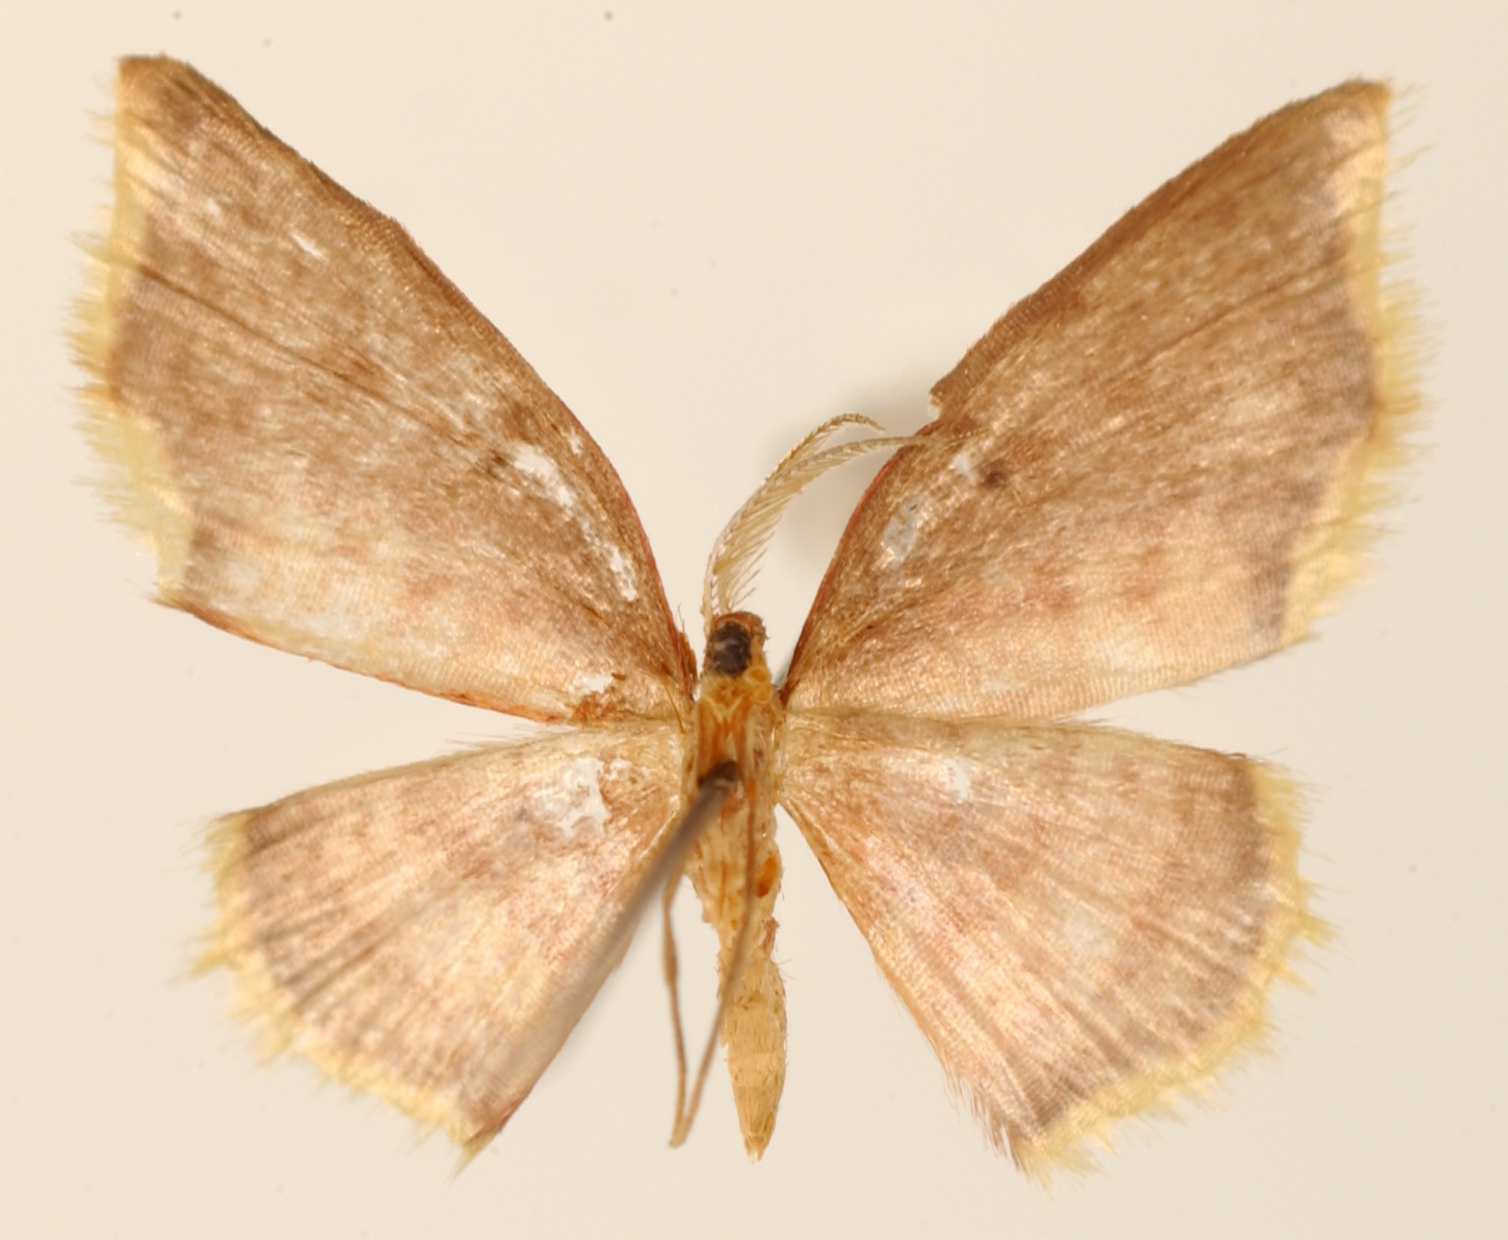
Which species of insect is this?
Amaurinia semirosea
